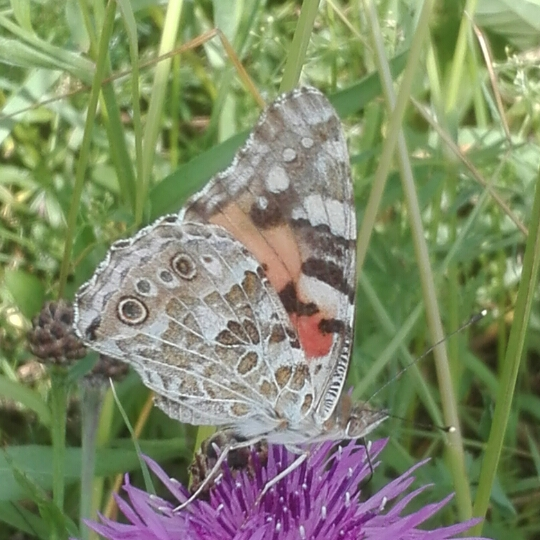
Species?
Vanessa cardui
